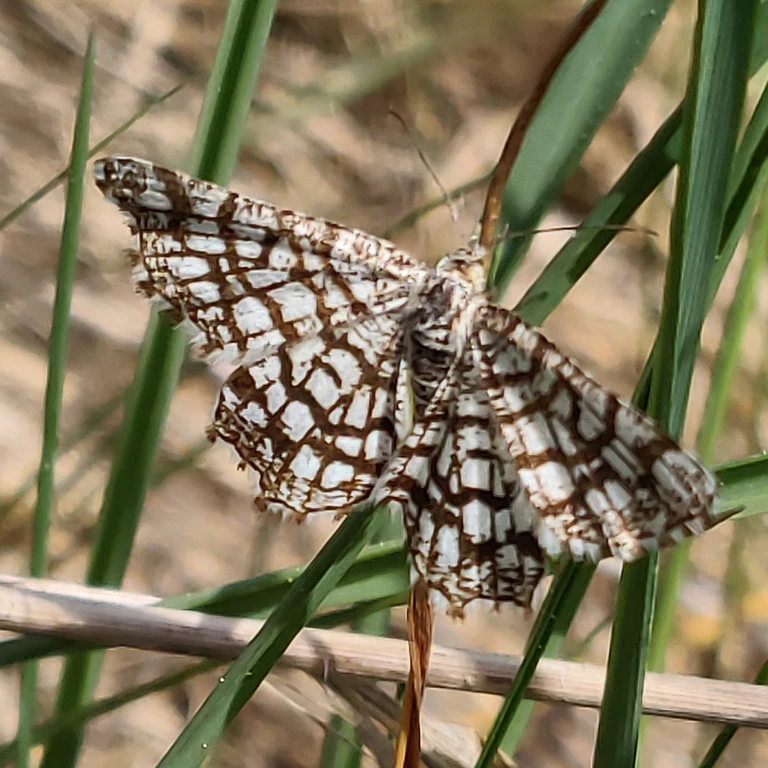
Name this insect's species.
Chiasmia clathrata
